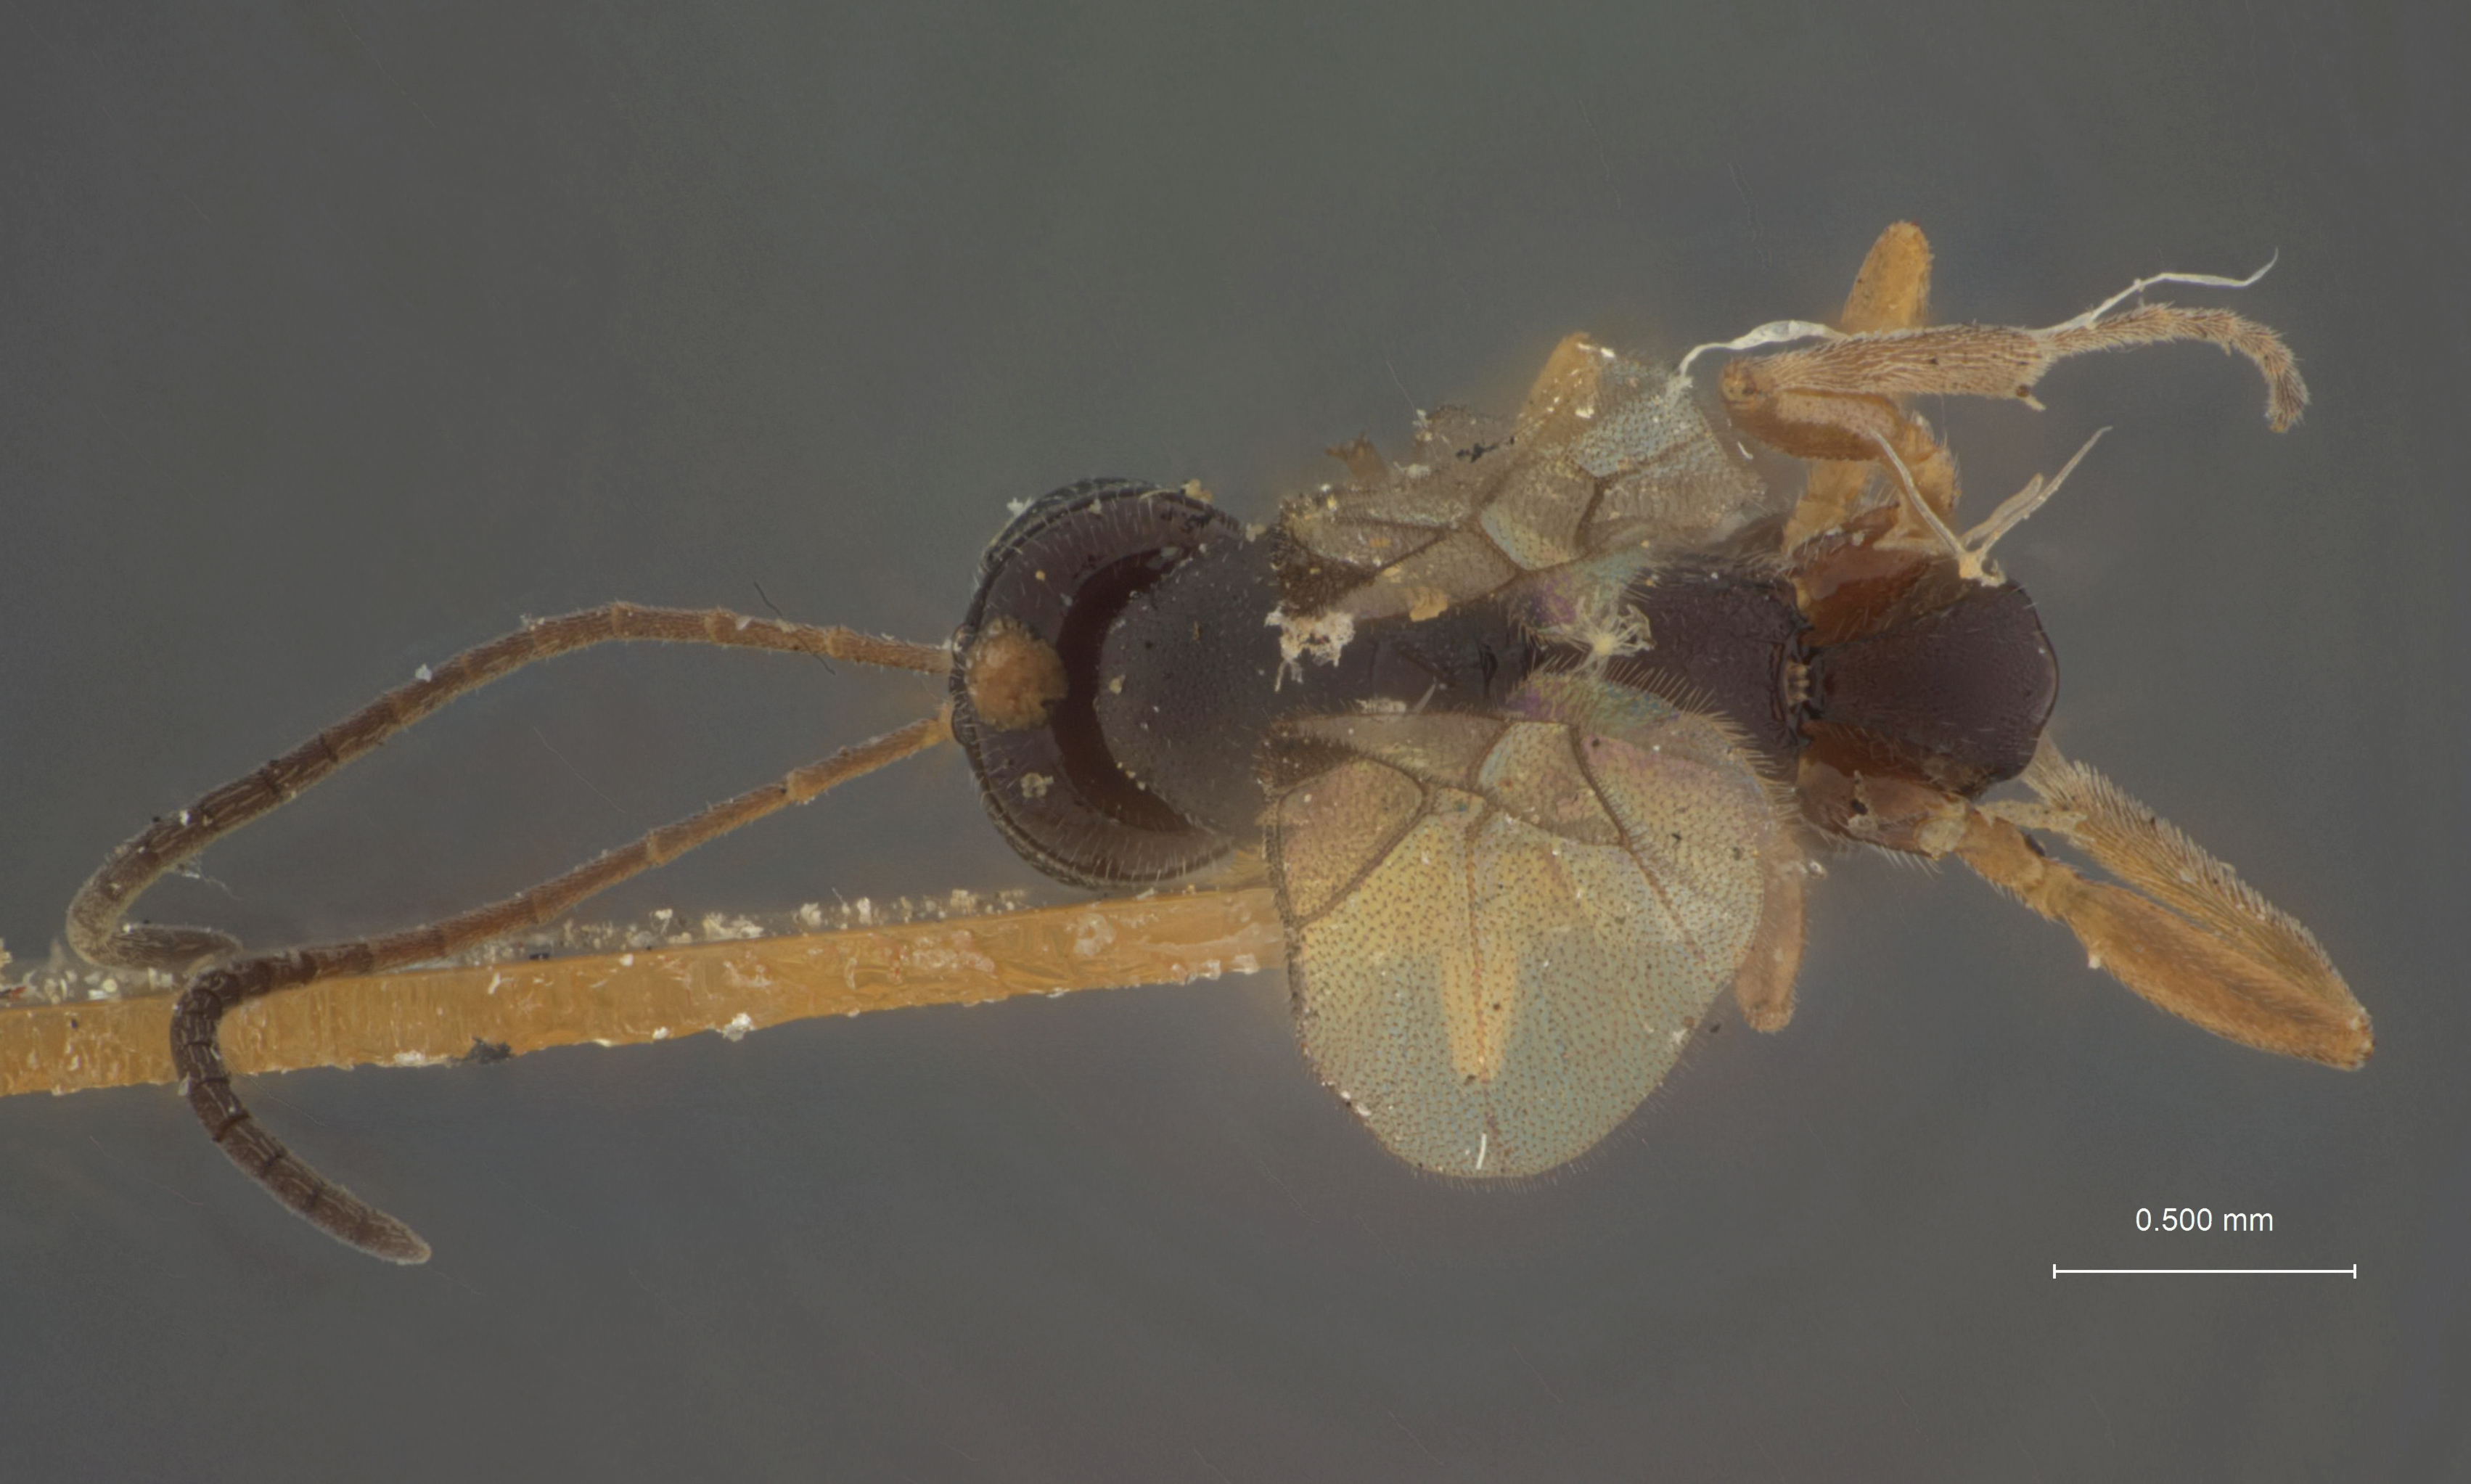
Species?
Hemiteles pinifoliae
